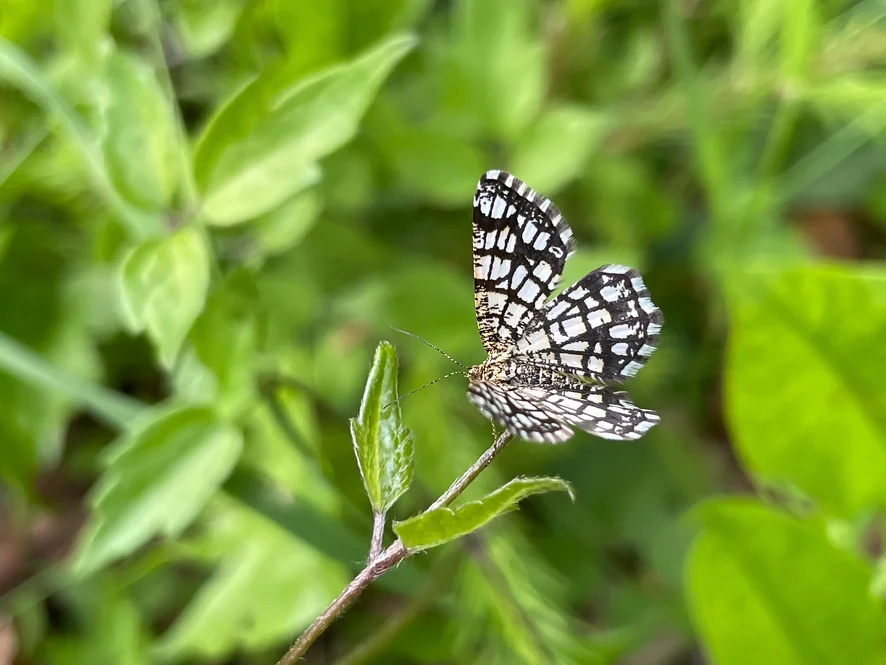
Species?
Chiasmia clathrata
